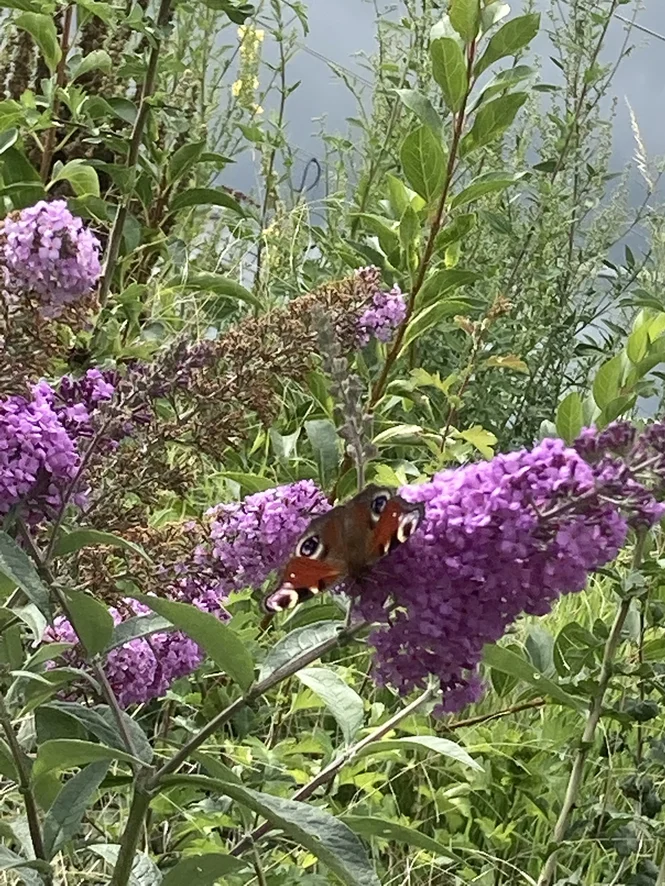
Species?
Aglais io
